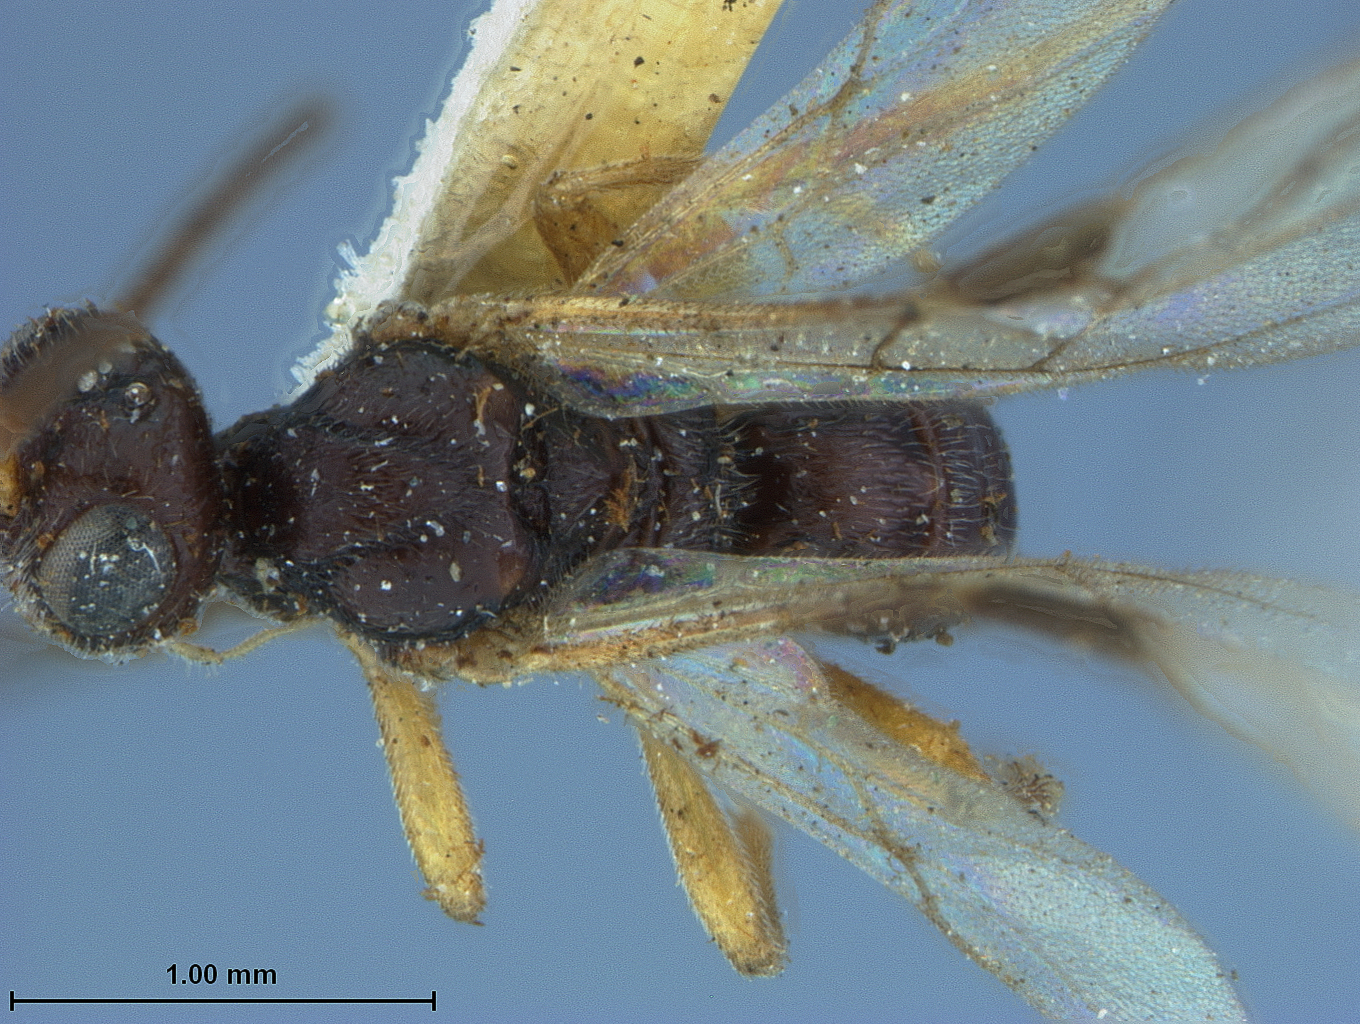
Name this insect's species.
Ganychorus orchesiae
